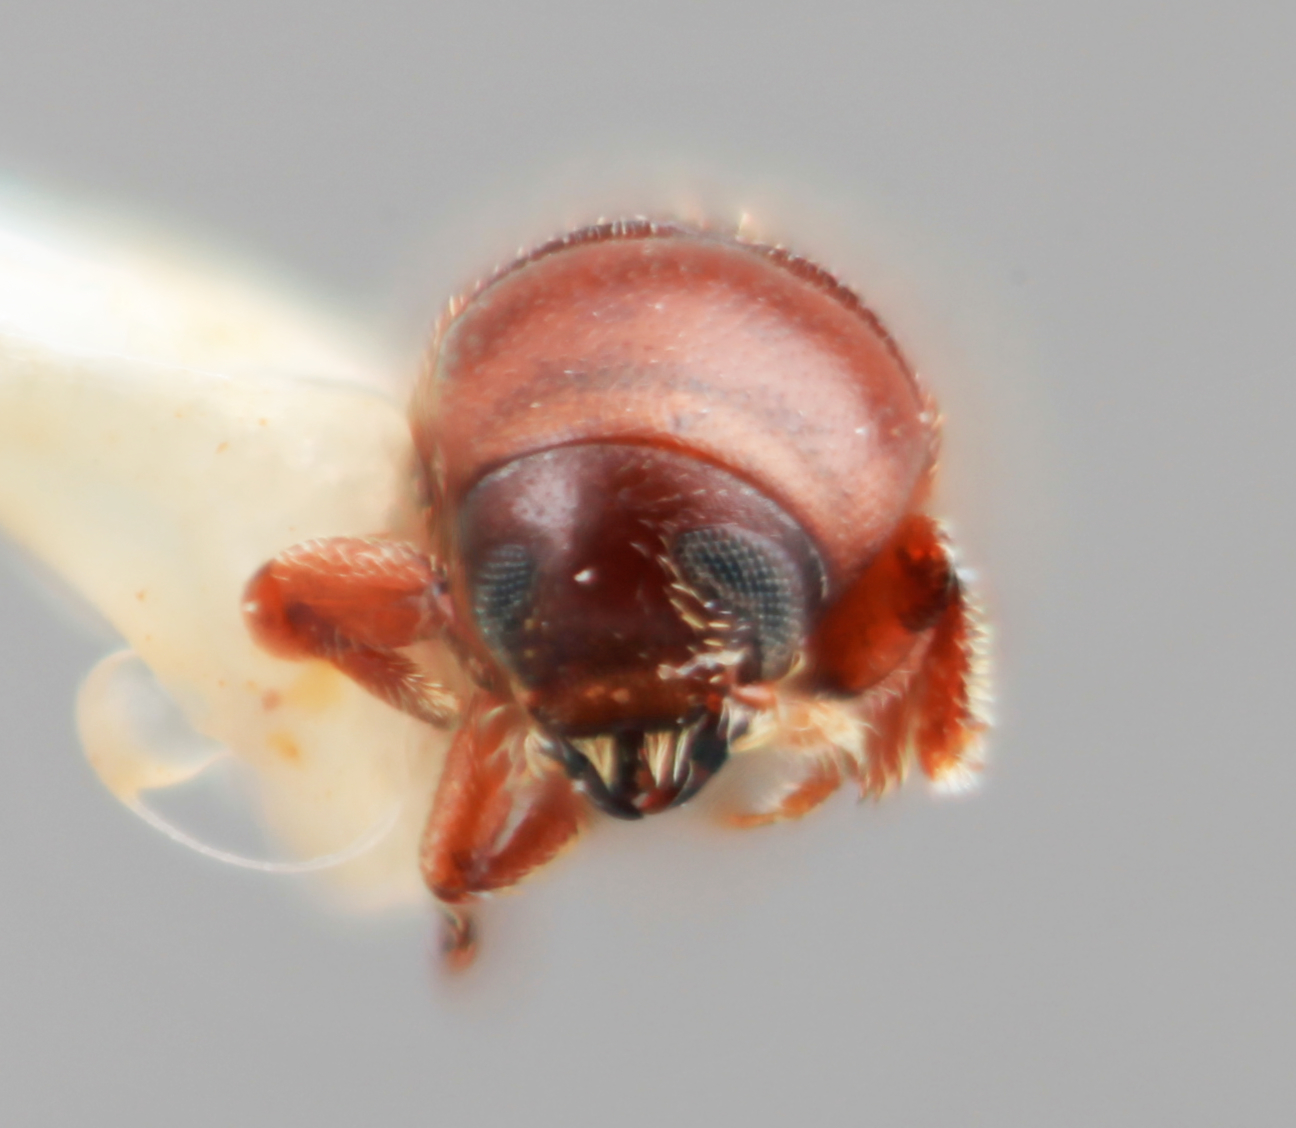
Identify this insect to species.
Cnesinus minor
